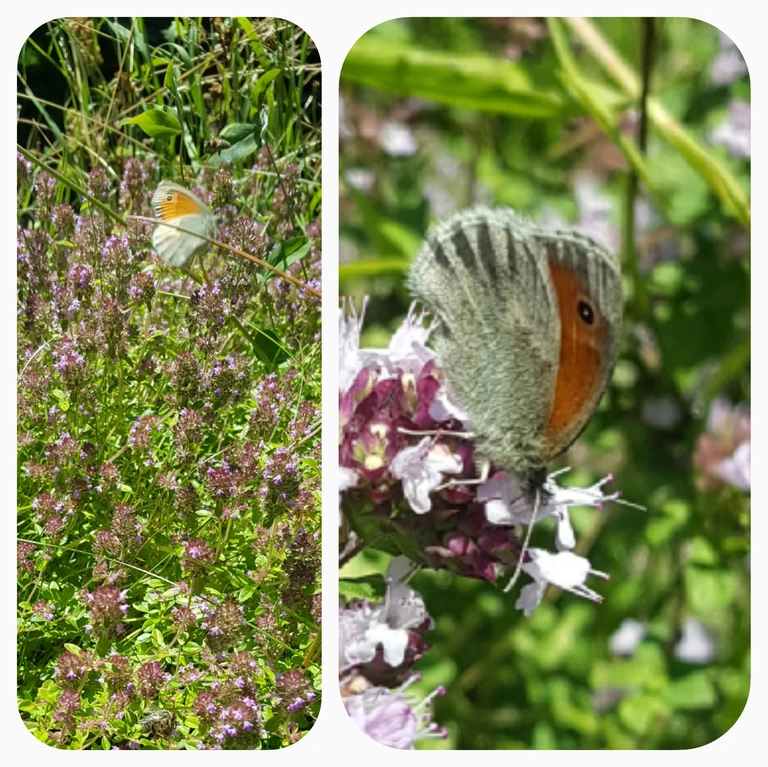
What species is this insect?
Coenonympha pamphilus
